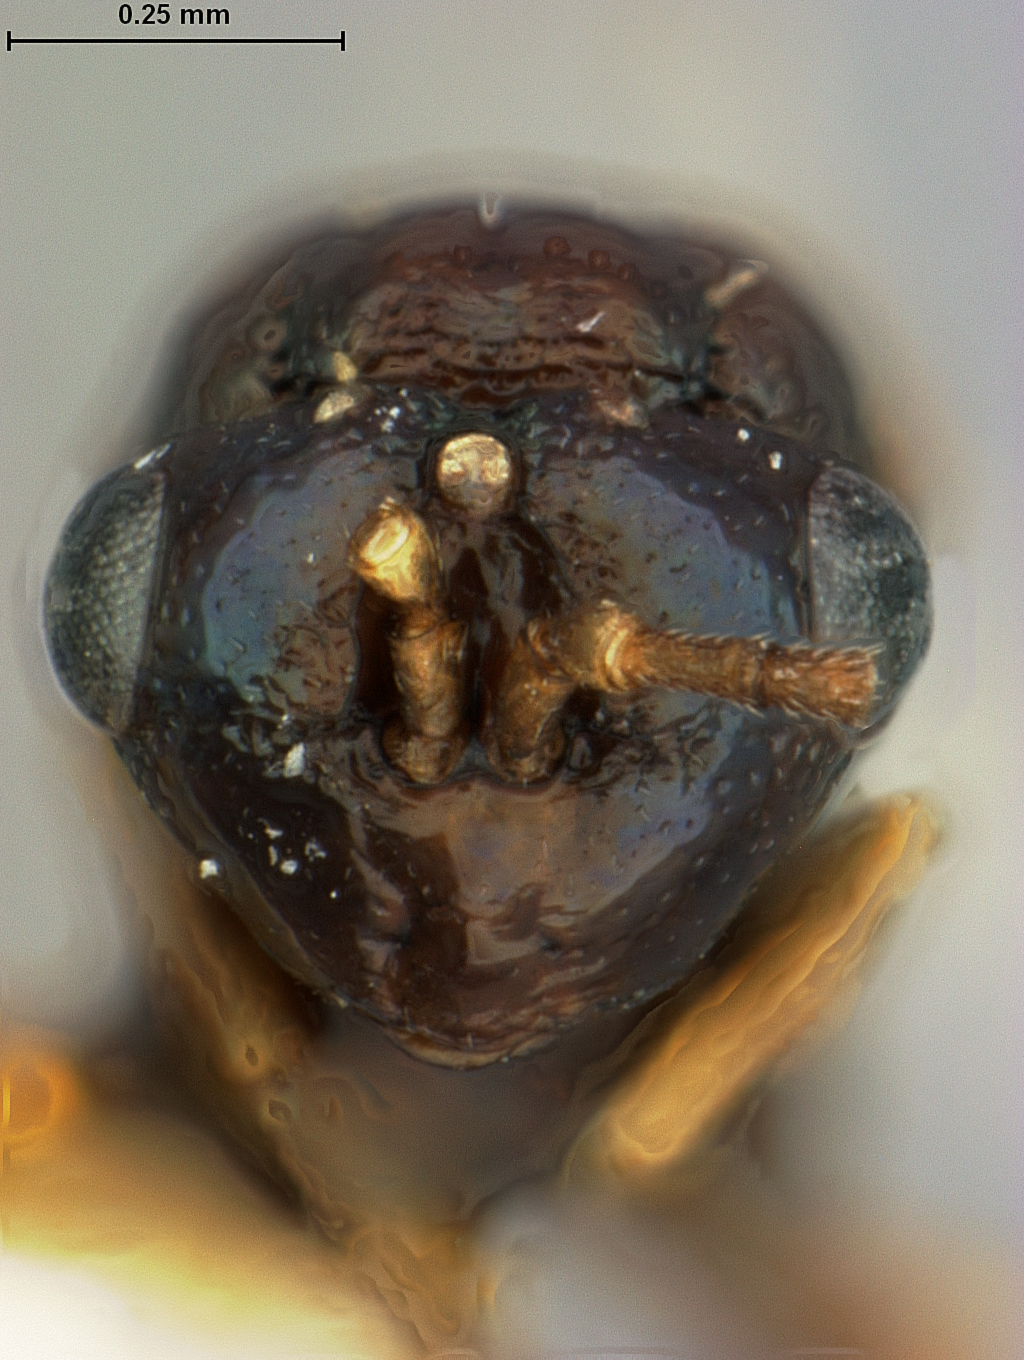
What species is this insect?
Metagea schwarzii
